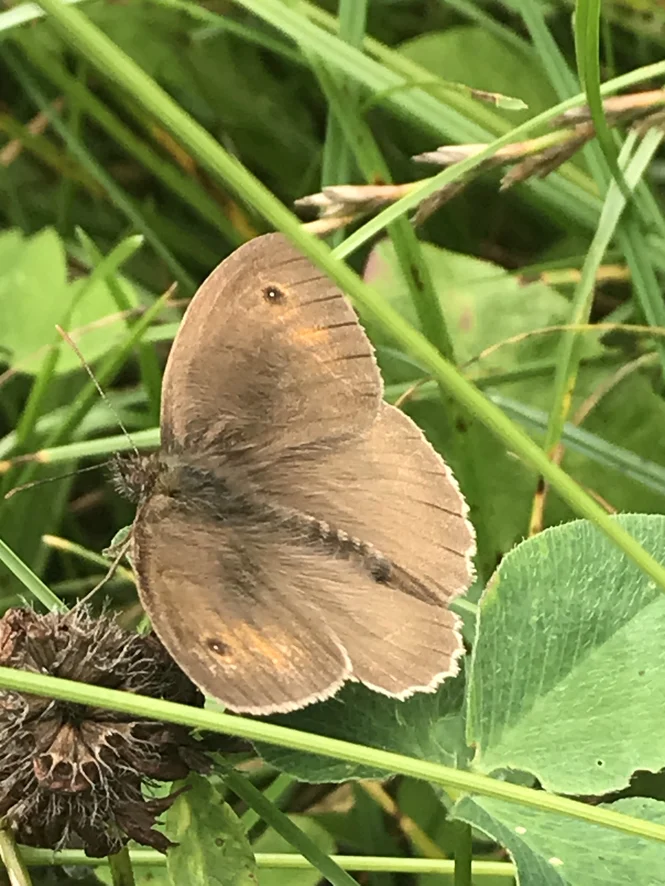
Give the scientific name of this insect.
Maniola jurtina
